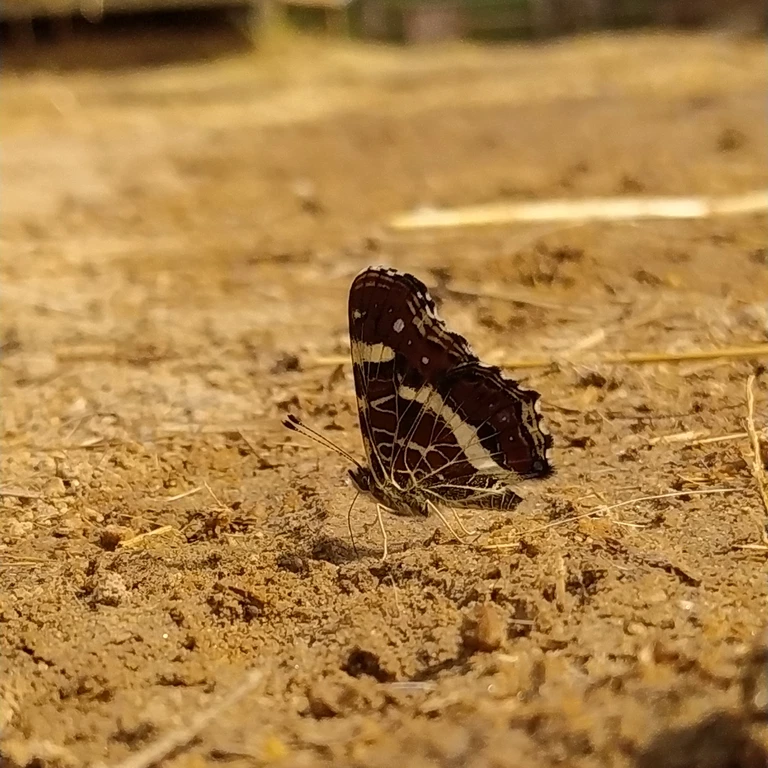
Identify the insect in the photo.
Araschnia levana
